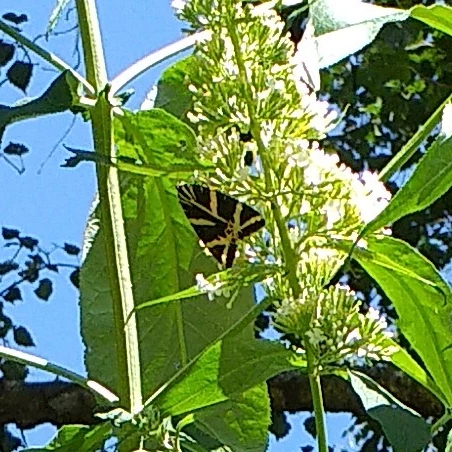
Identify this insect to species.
Euplagia quadripunctaria
